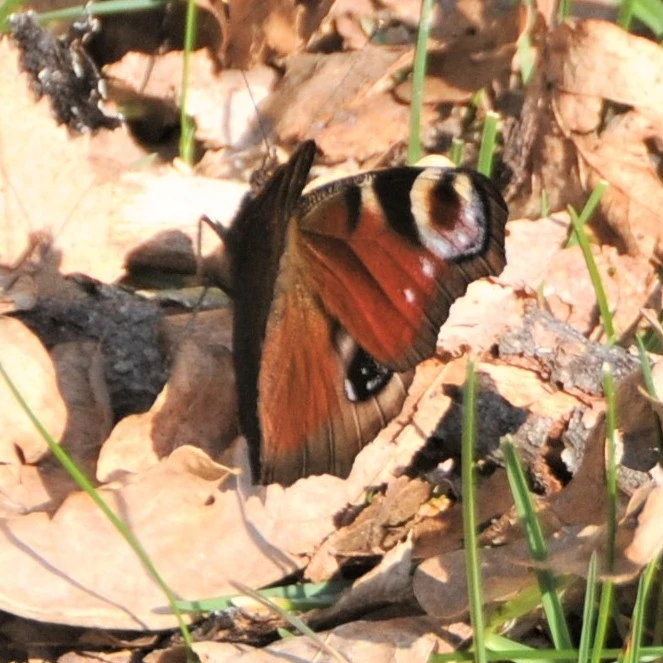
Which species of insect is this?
Aglais io
